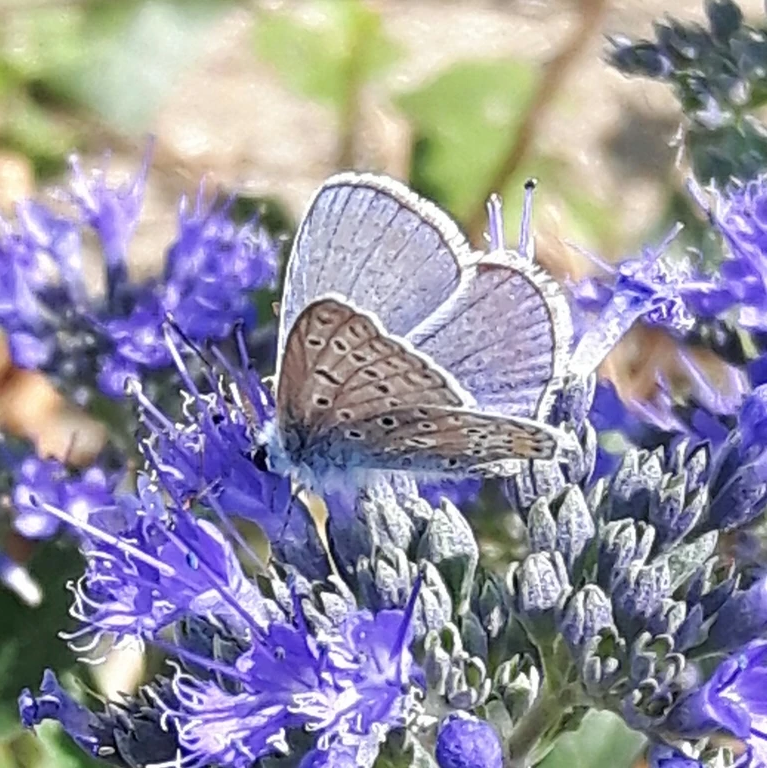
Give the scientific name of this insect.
Polyommatus icarus
